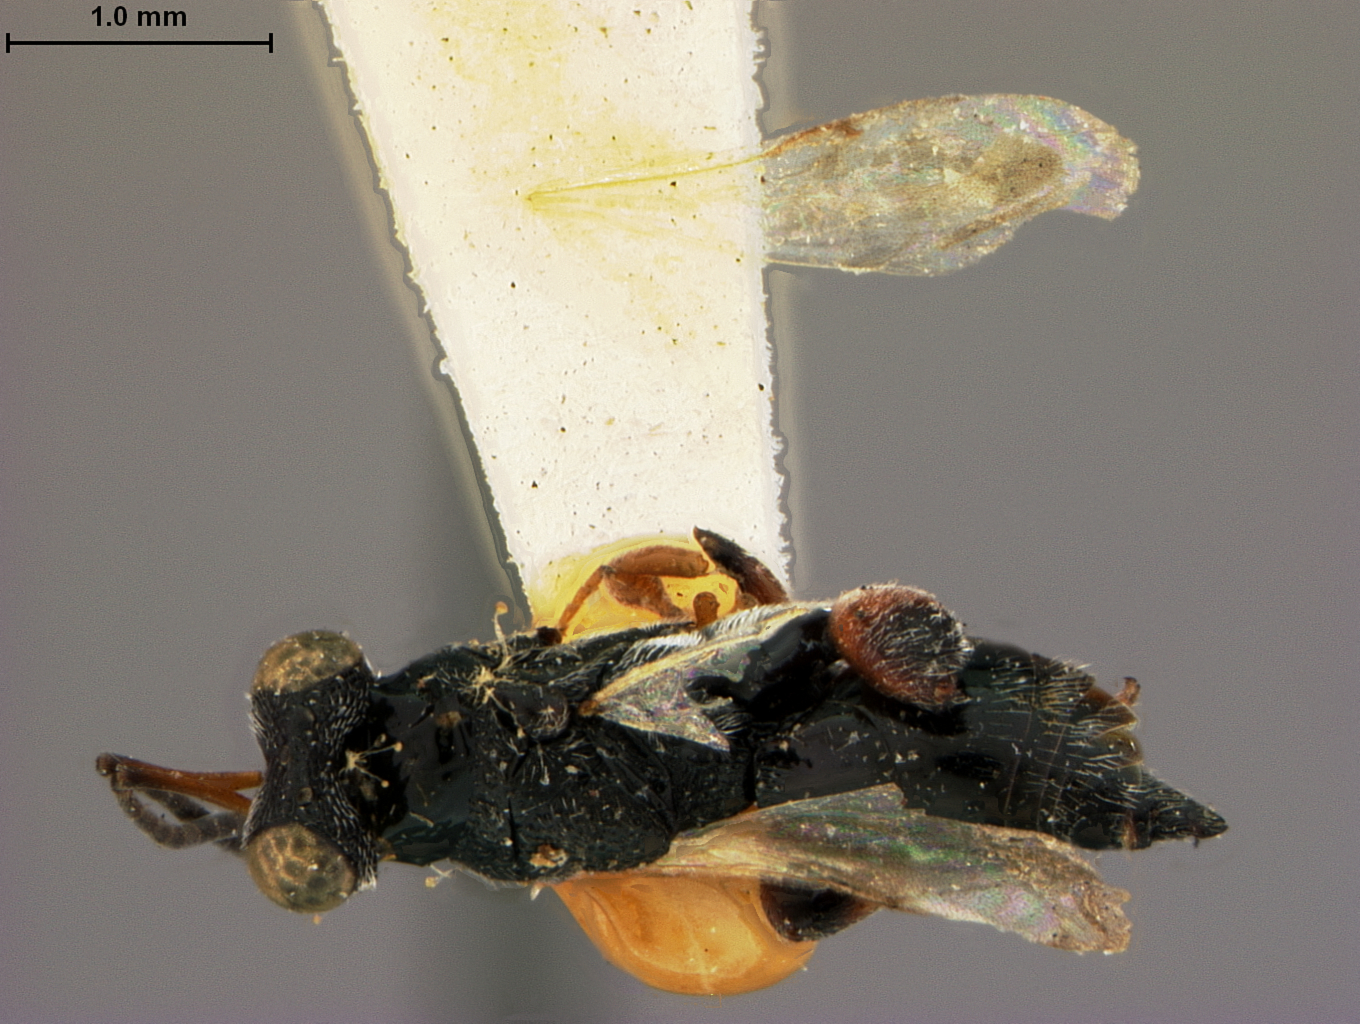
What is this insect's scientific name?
Halticella longicornis
